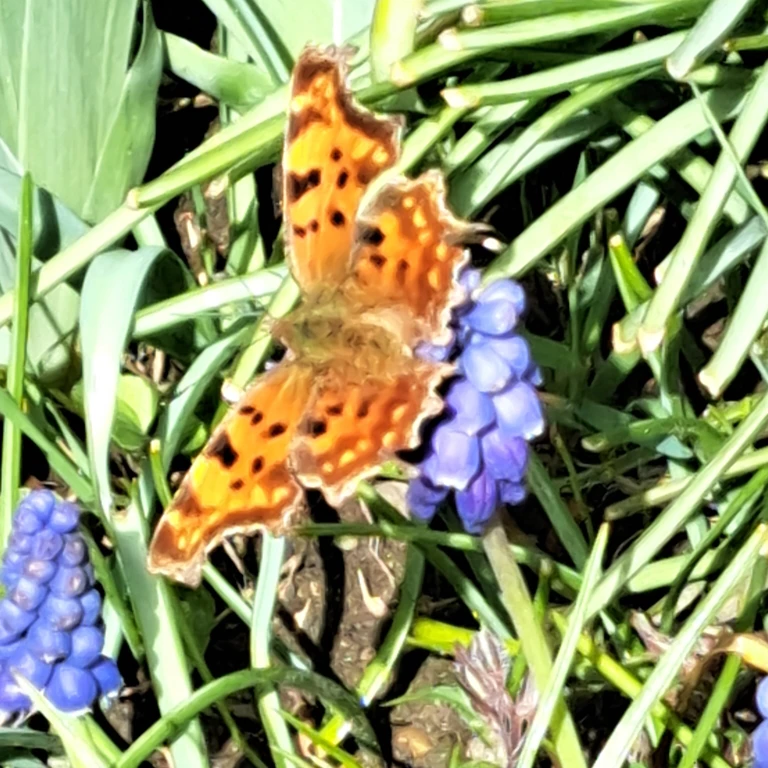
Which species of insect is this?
Polygonia c-album
